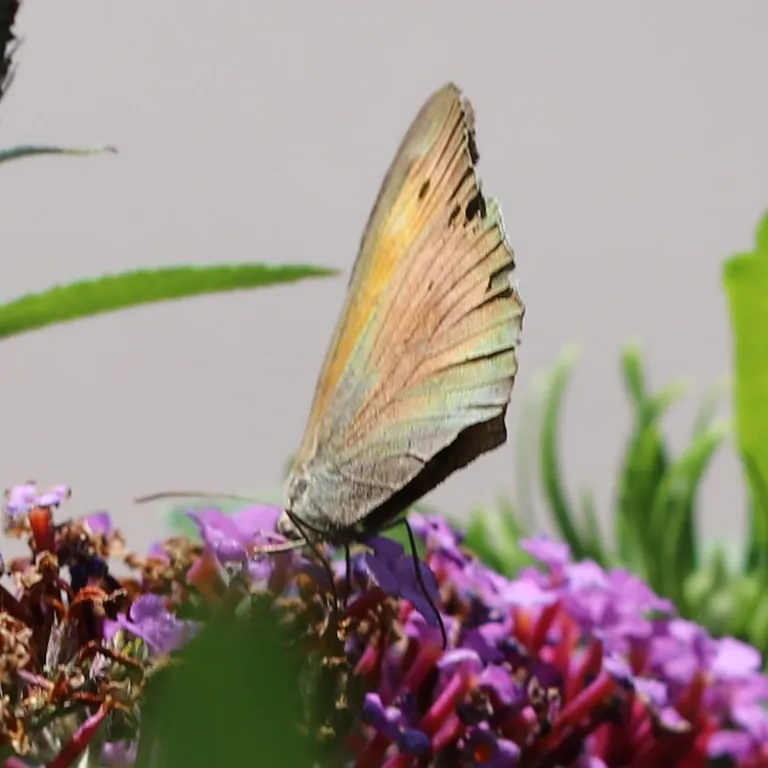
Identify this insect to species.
Maniola jurtina
